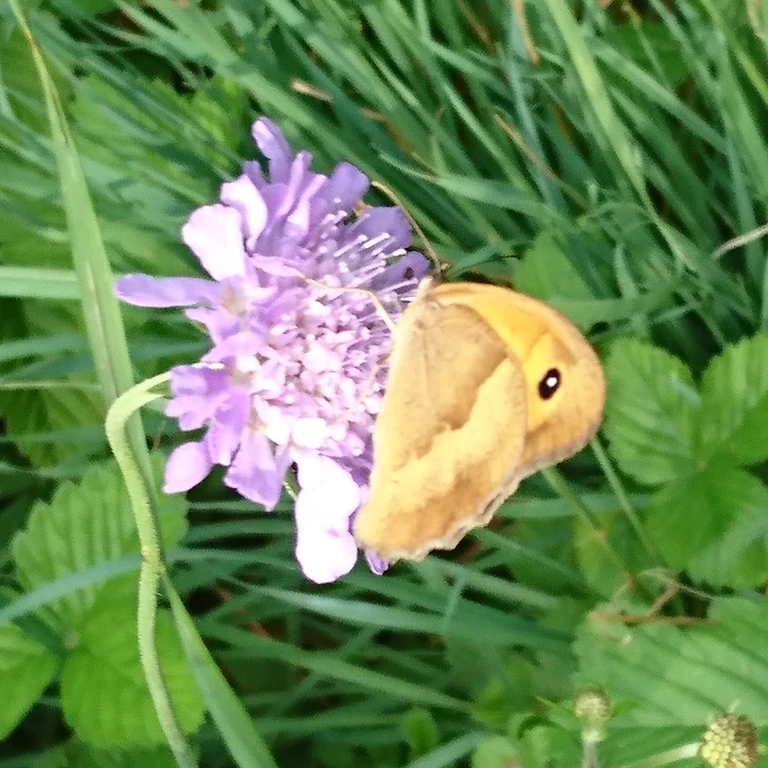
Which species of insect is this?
Maniola jurtina
